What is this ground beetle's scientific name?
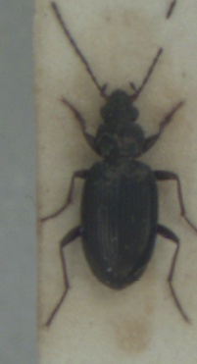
Bembidion tibiale
